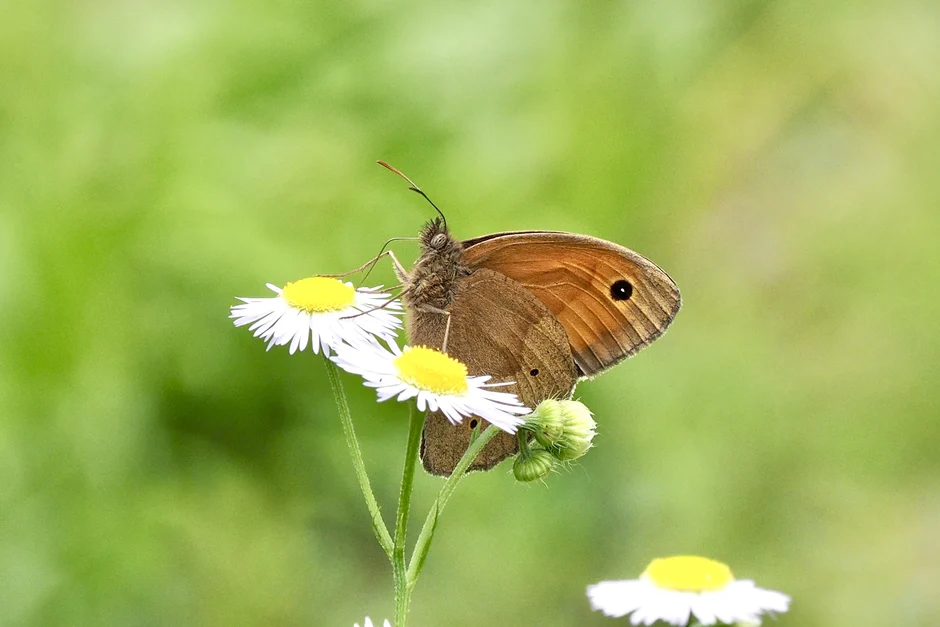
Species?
Maniola jurtina
